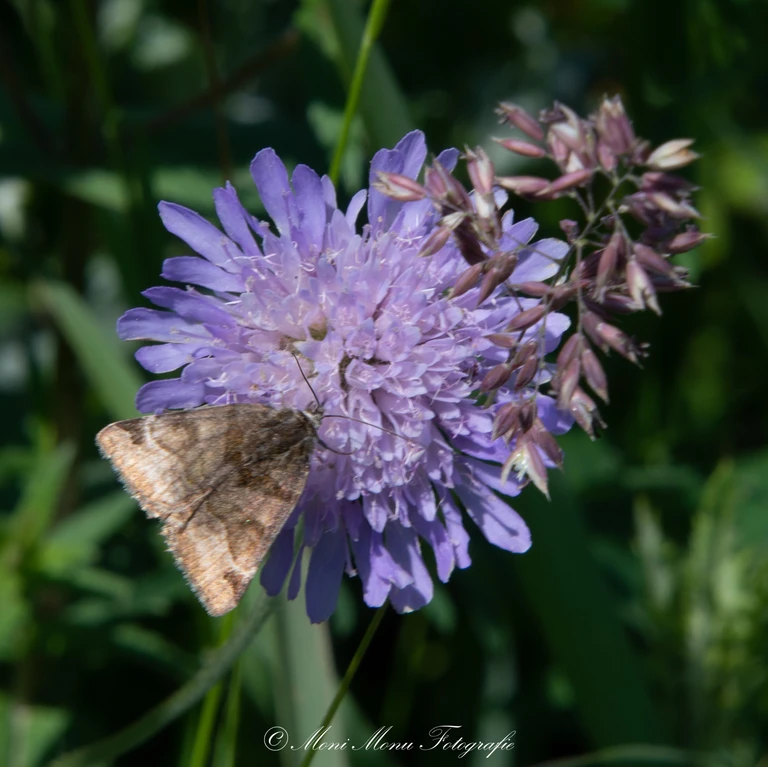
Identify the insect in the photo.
Euclidia glyphica
